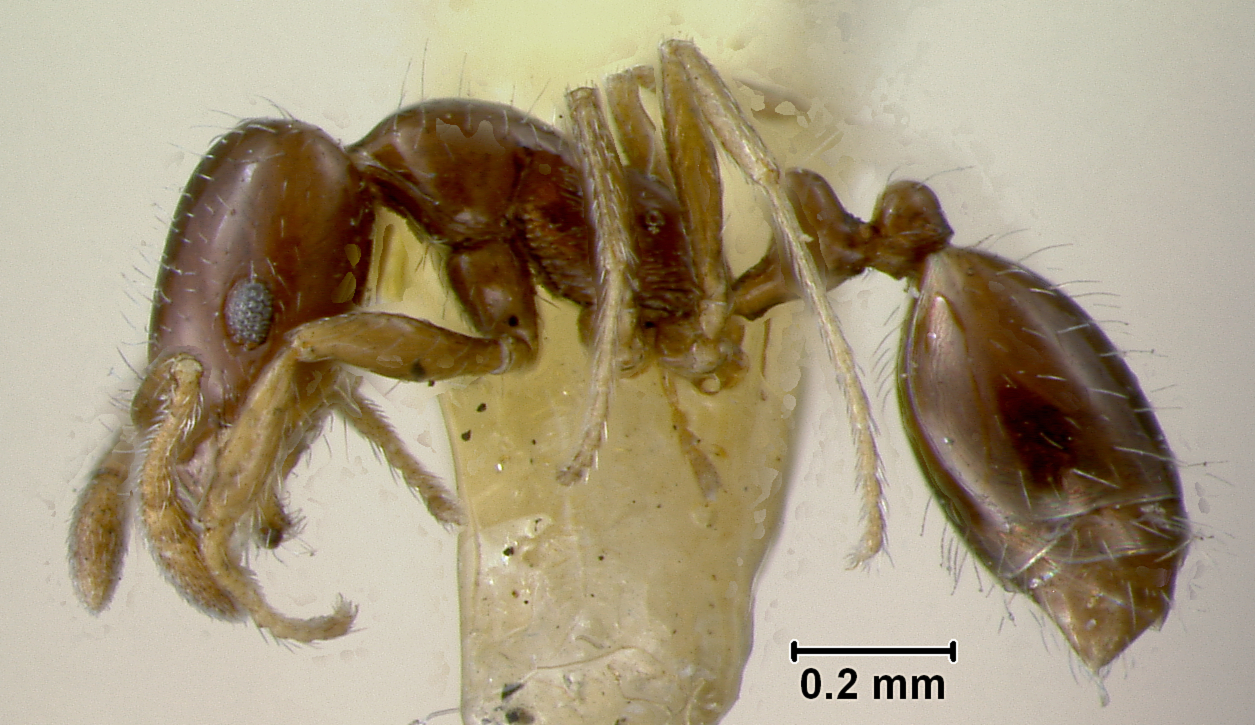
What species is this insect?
Monomorium minutum
